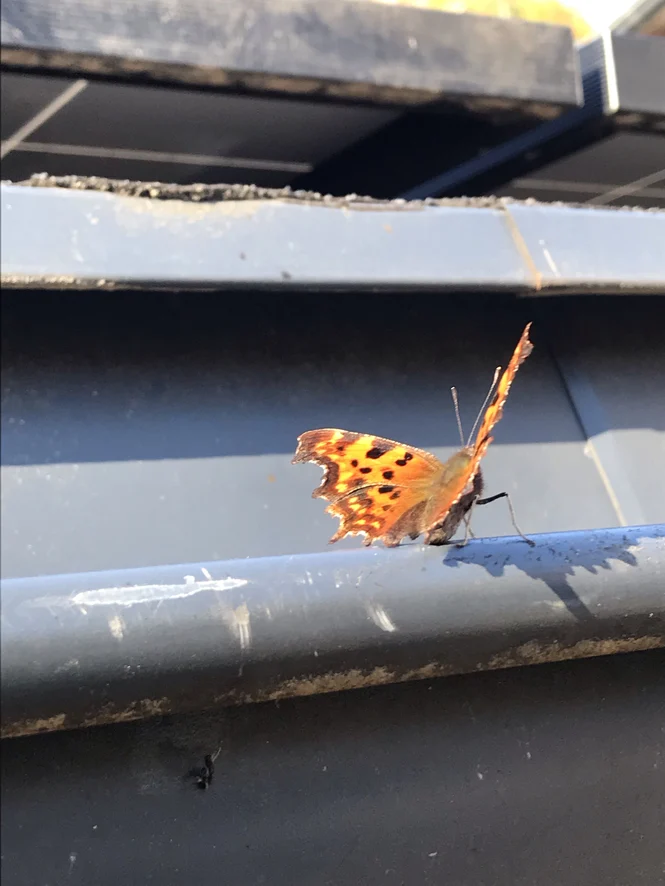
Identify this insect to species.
Polygonia c-album
